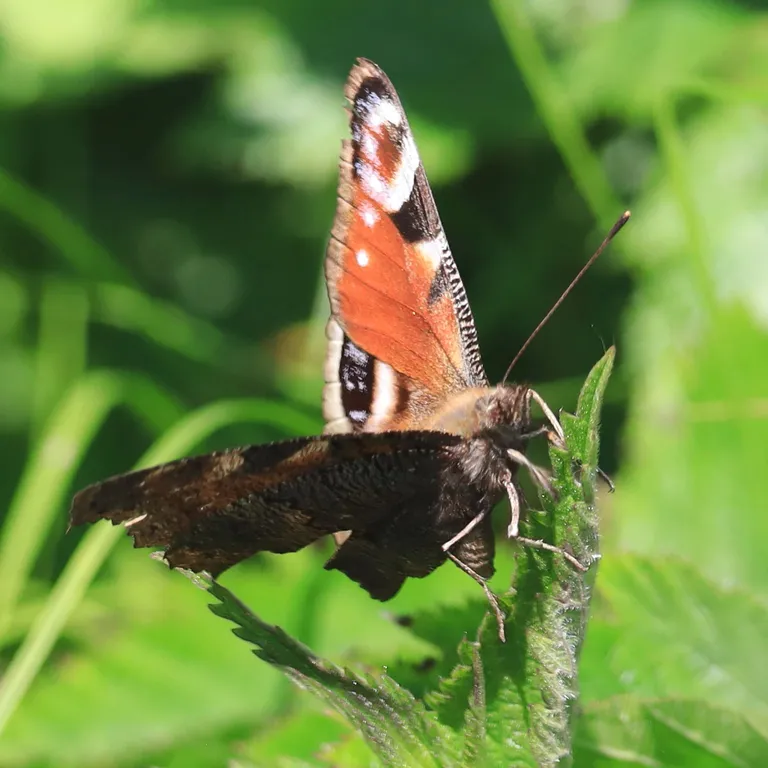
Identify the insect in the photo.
Aglais io
